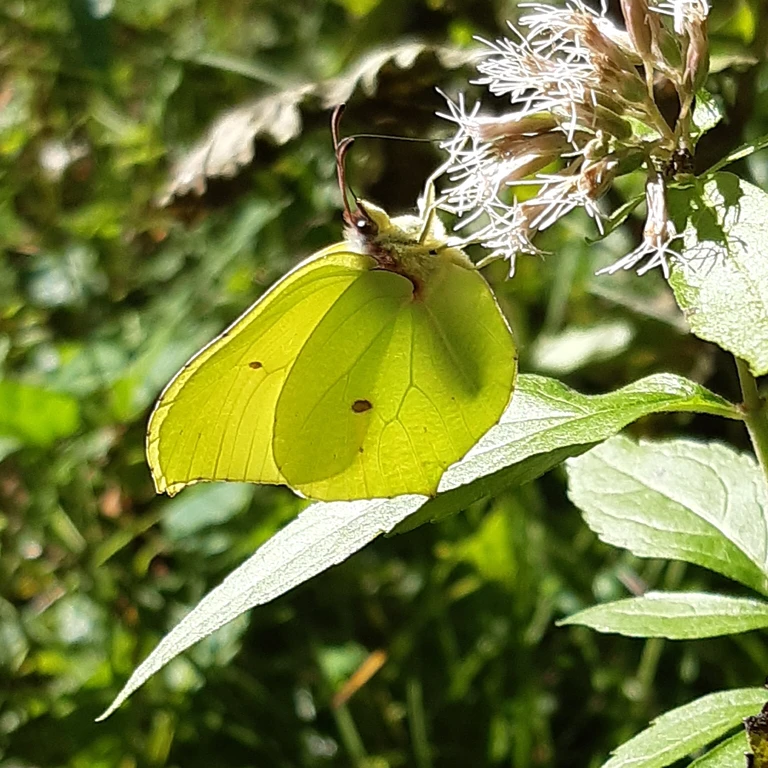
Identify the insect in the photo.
Gonepteryx rhamni
